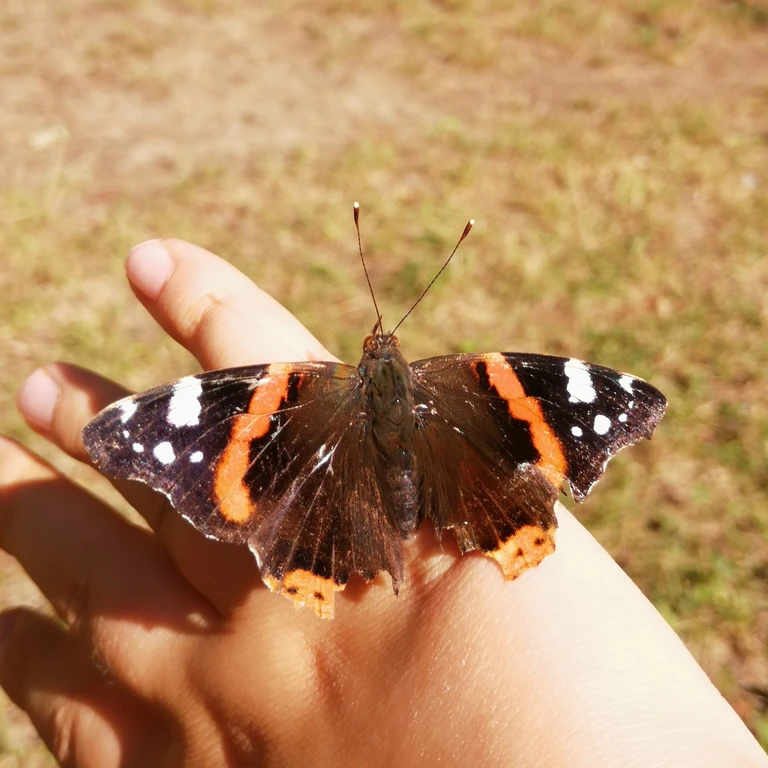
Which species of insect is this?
Vanessa atalanta
